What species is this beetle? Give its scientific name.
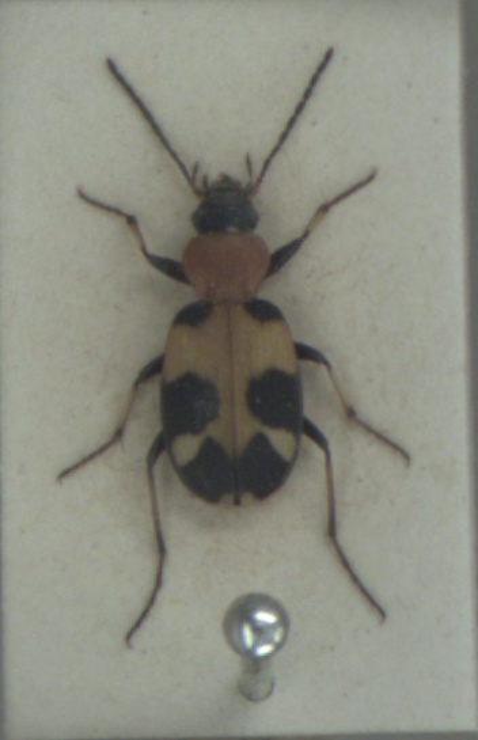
Callistus lunatus
